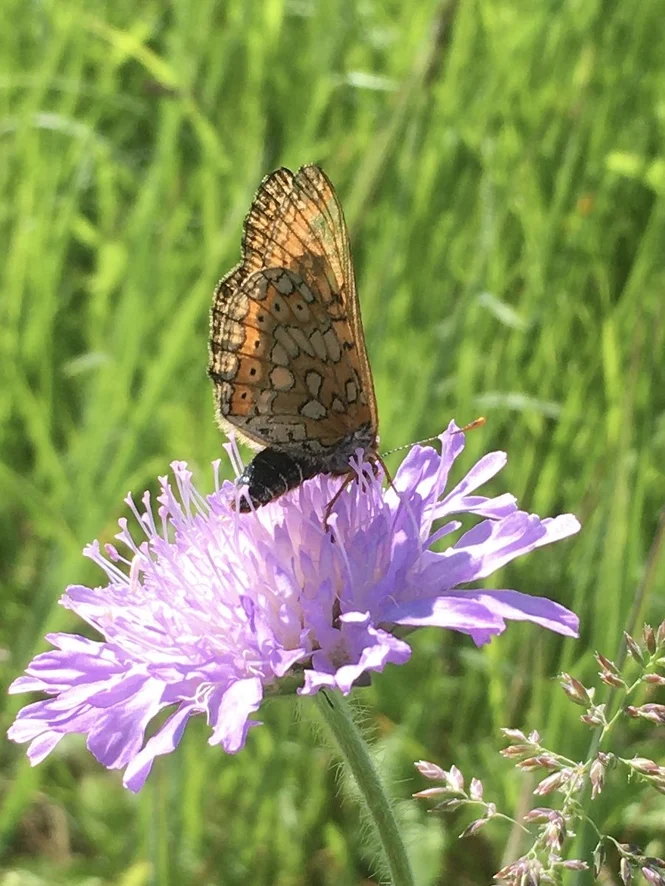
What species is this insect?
Euphydryas aurinia
